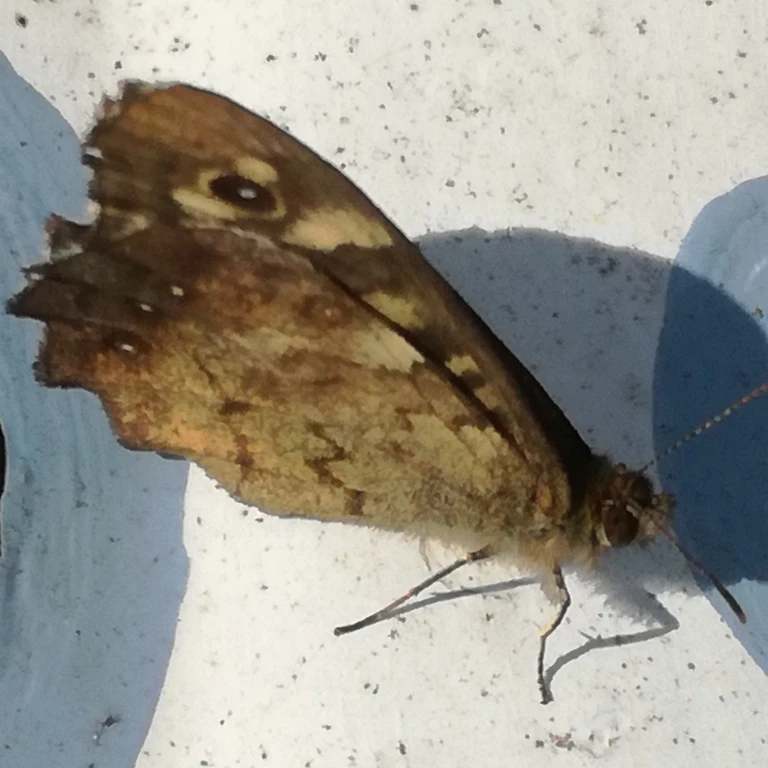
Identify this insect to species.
Pararge aegeria
